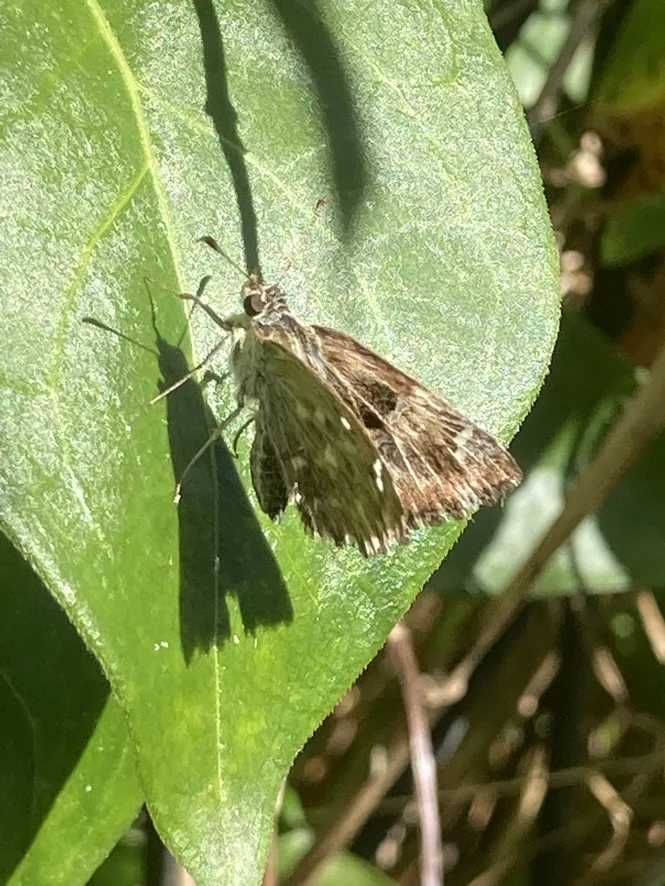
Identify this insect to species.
Carcharodus alceae
